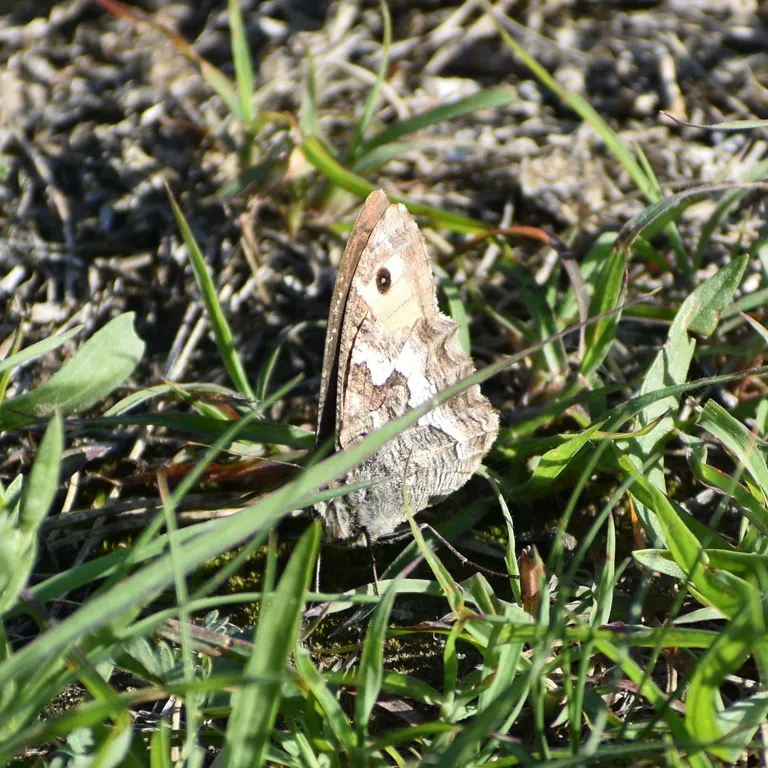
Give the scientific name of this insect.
Hipparchia semele
